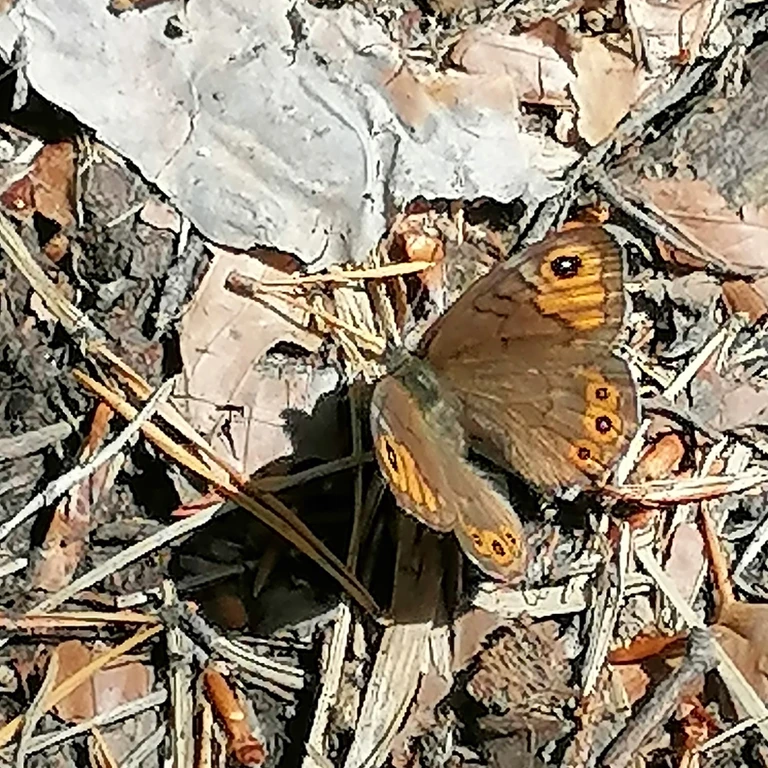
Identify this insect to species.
Lasiommata petropolitana (also Pararge petropolitana)
